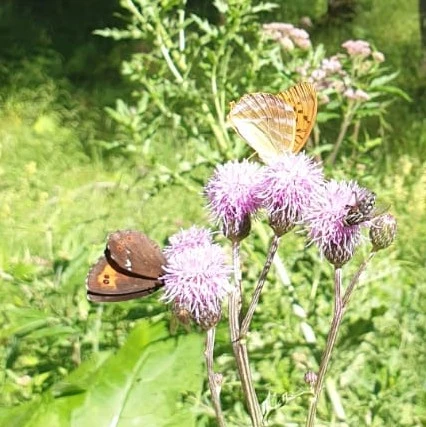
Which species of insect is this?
Erebia ligea
